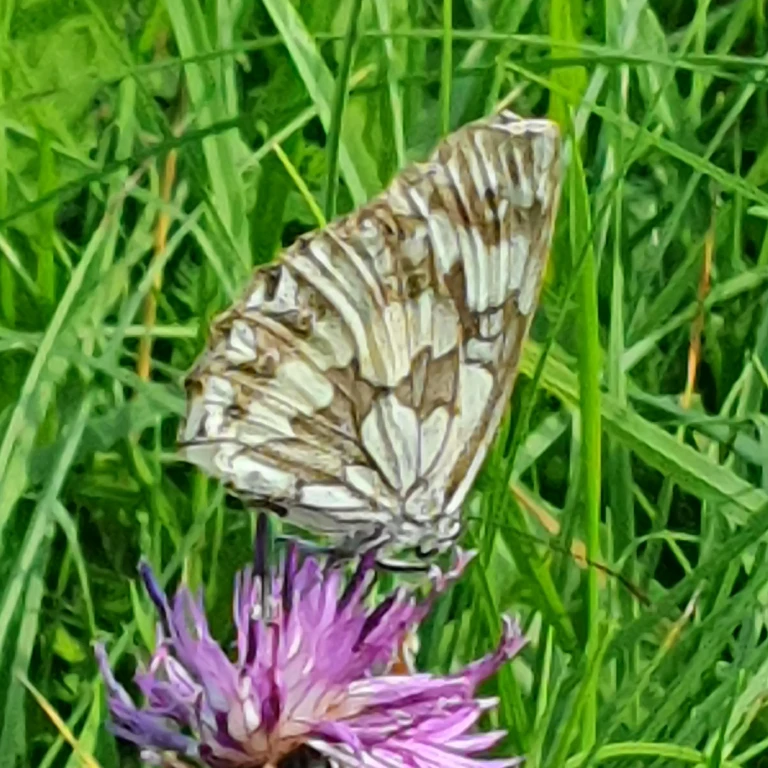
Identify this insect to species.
Melanargia galathea
